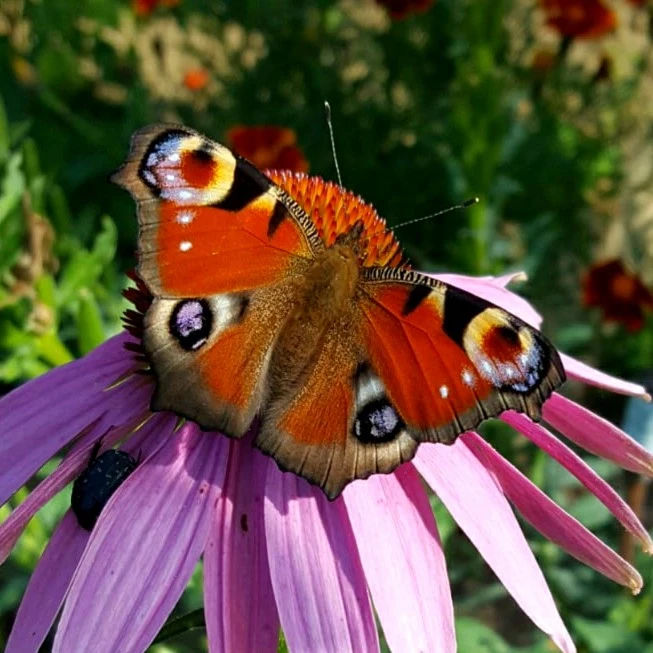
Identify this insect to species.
Aglais io
